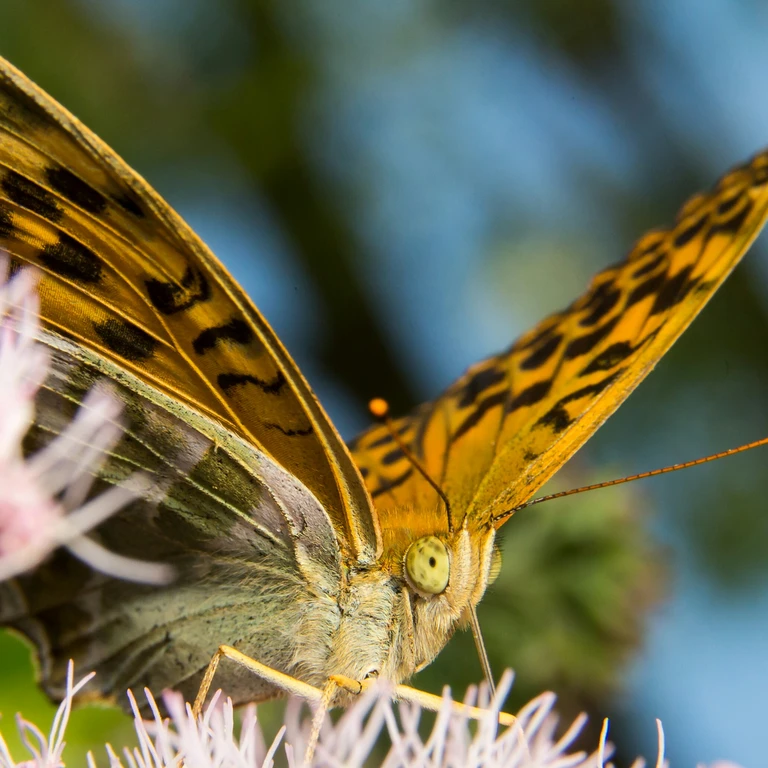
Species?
Argynnis paphia
